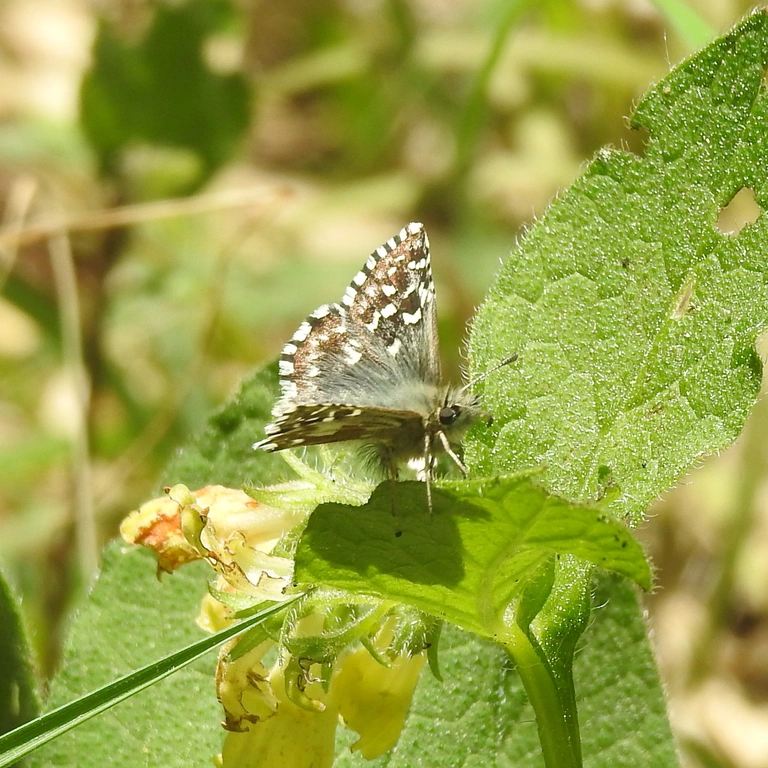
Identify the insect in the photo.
Pyrgus malvae
